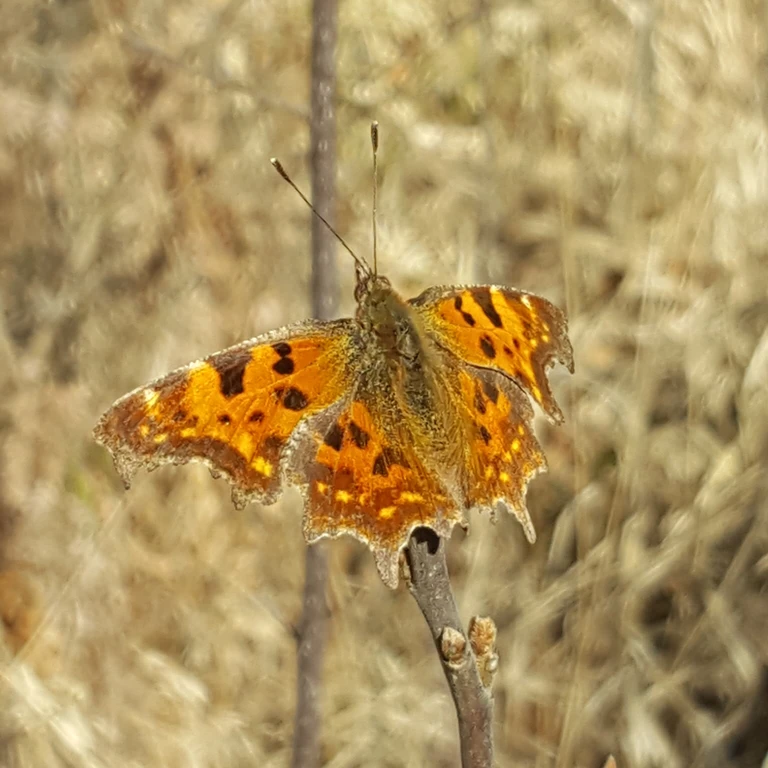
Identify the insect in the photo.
Polygonia c-album
